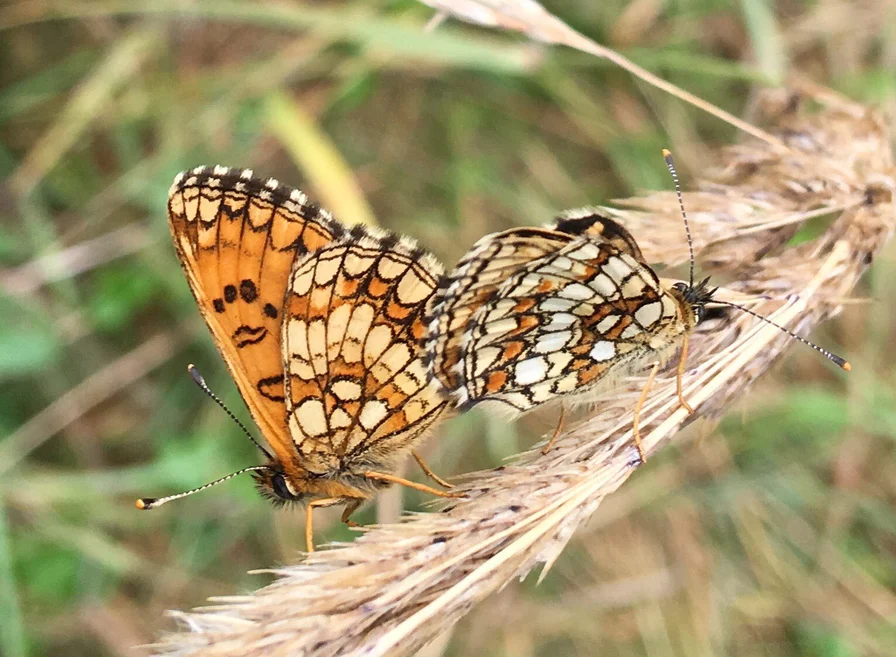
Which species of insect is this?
Melitaea athalia
